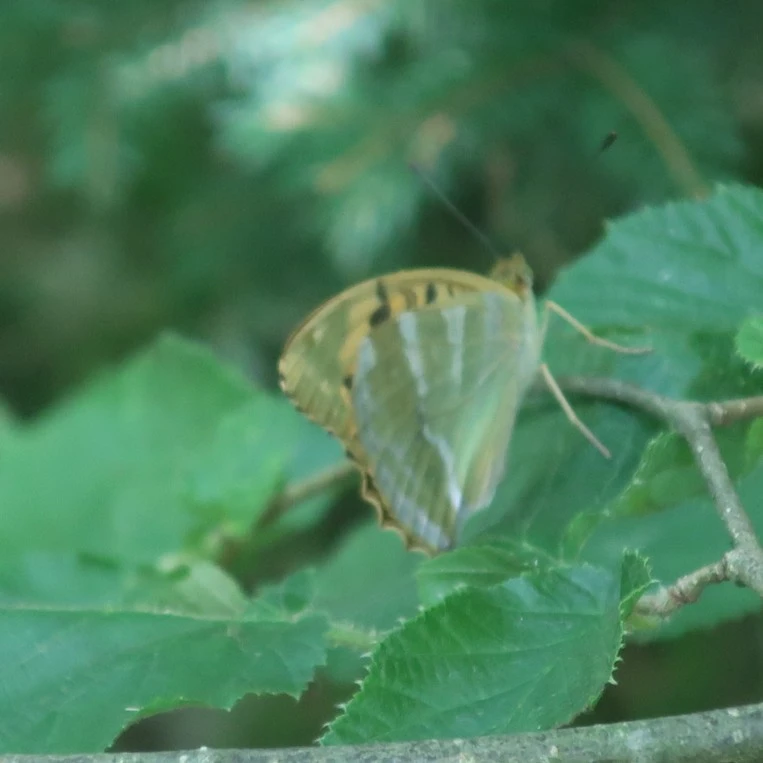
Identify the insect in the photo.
Argynnis paphia
